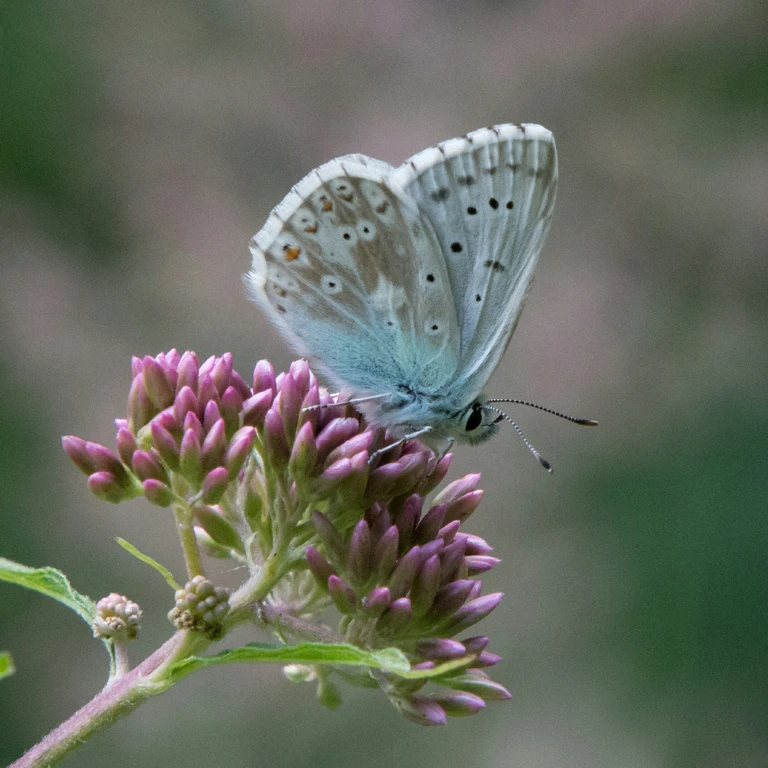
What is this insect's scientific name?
Lysandra coridon
